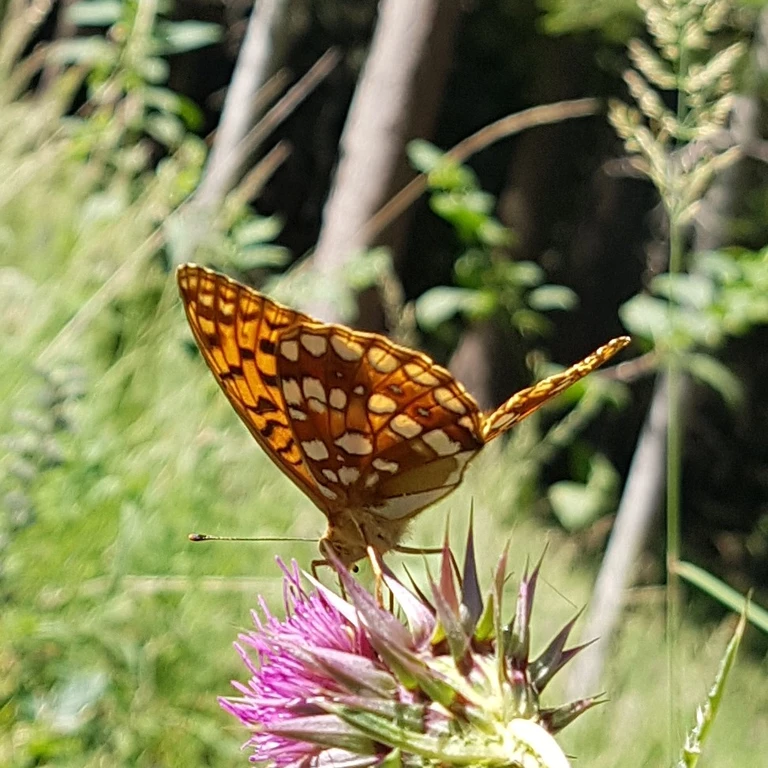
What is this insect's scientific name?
Fabriciana adippe
